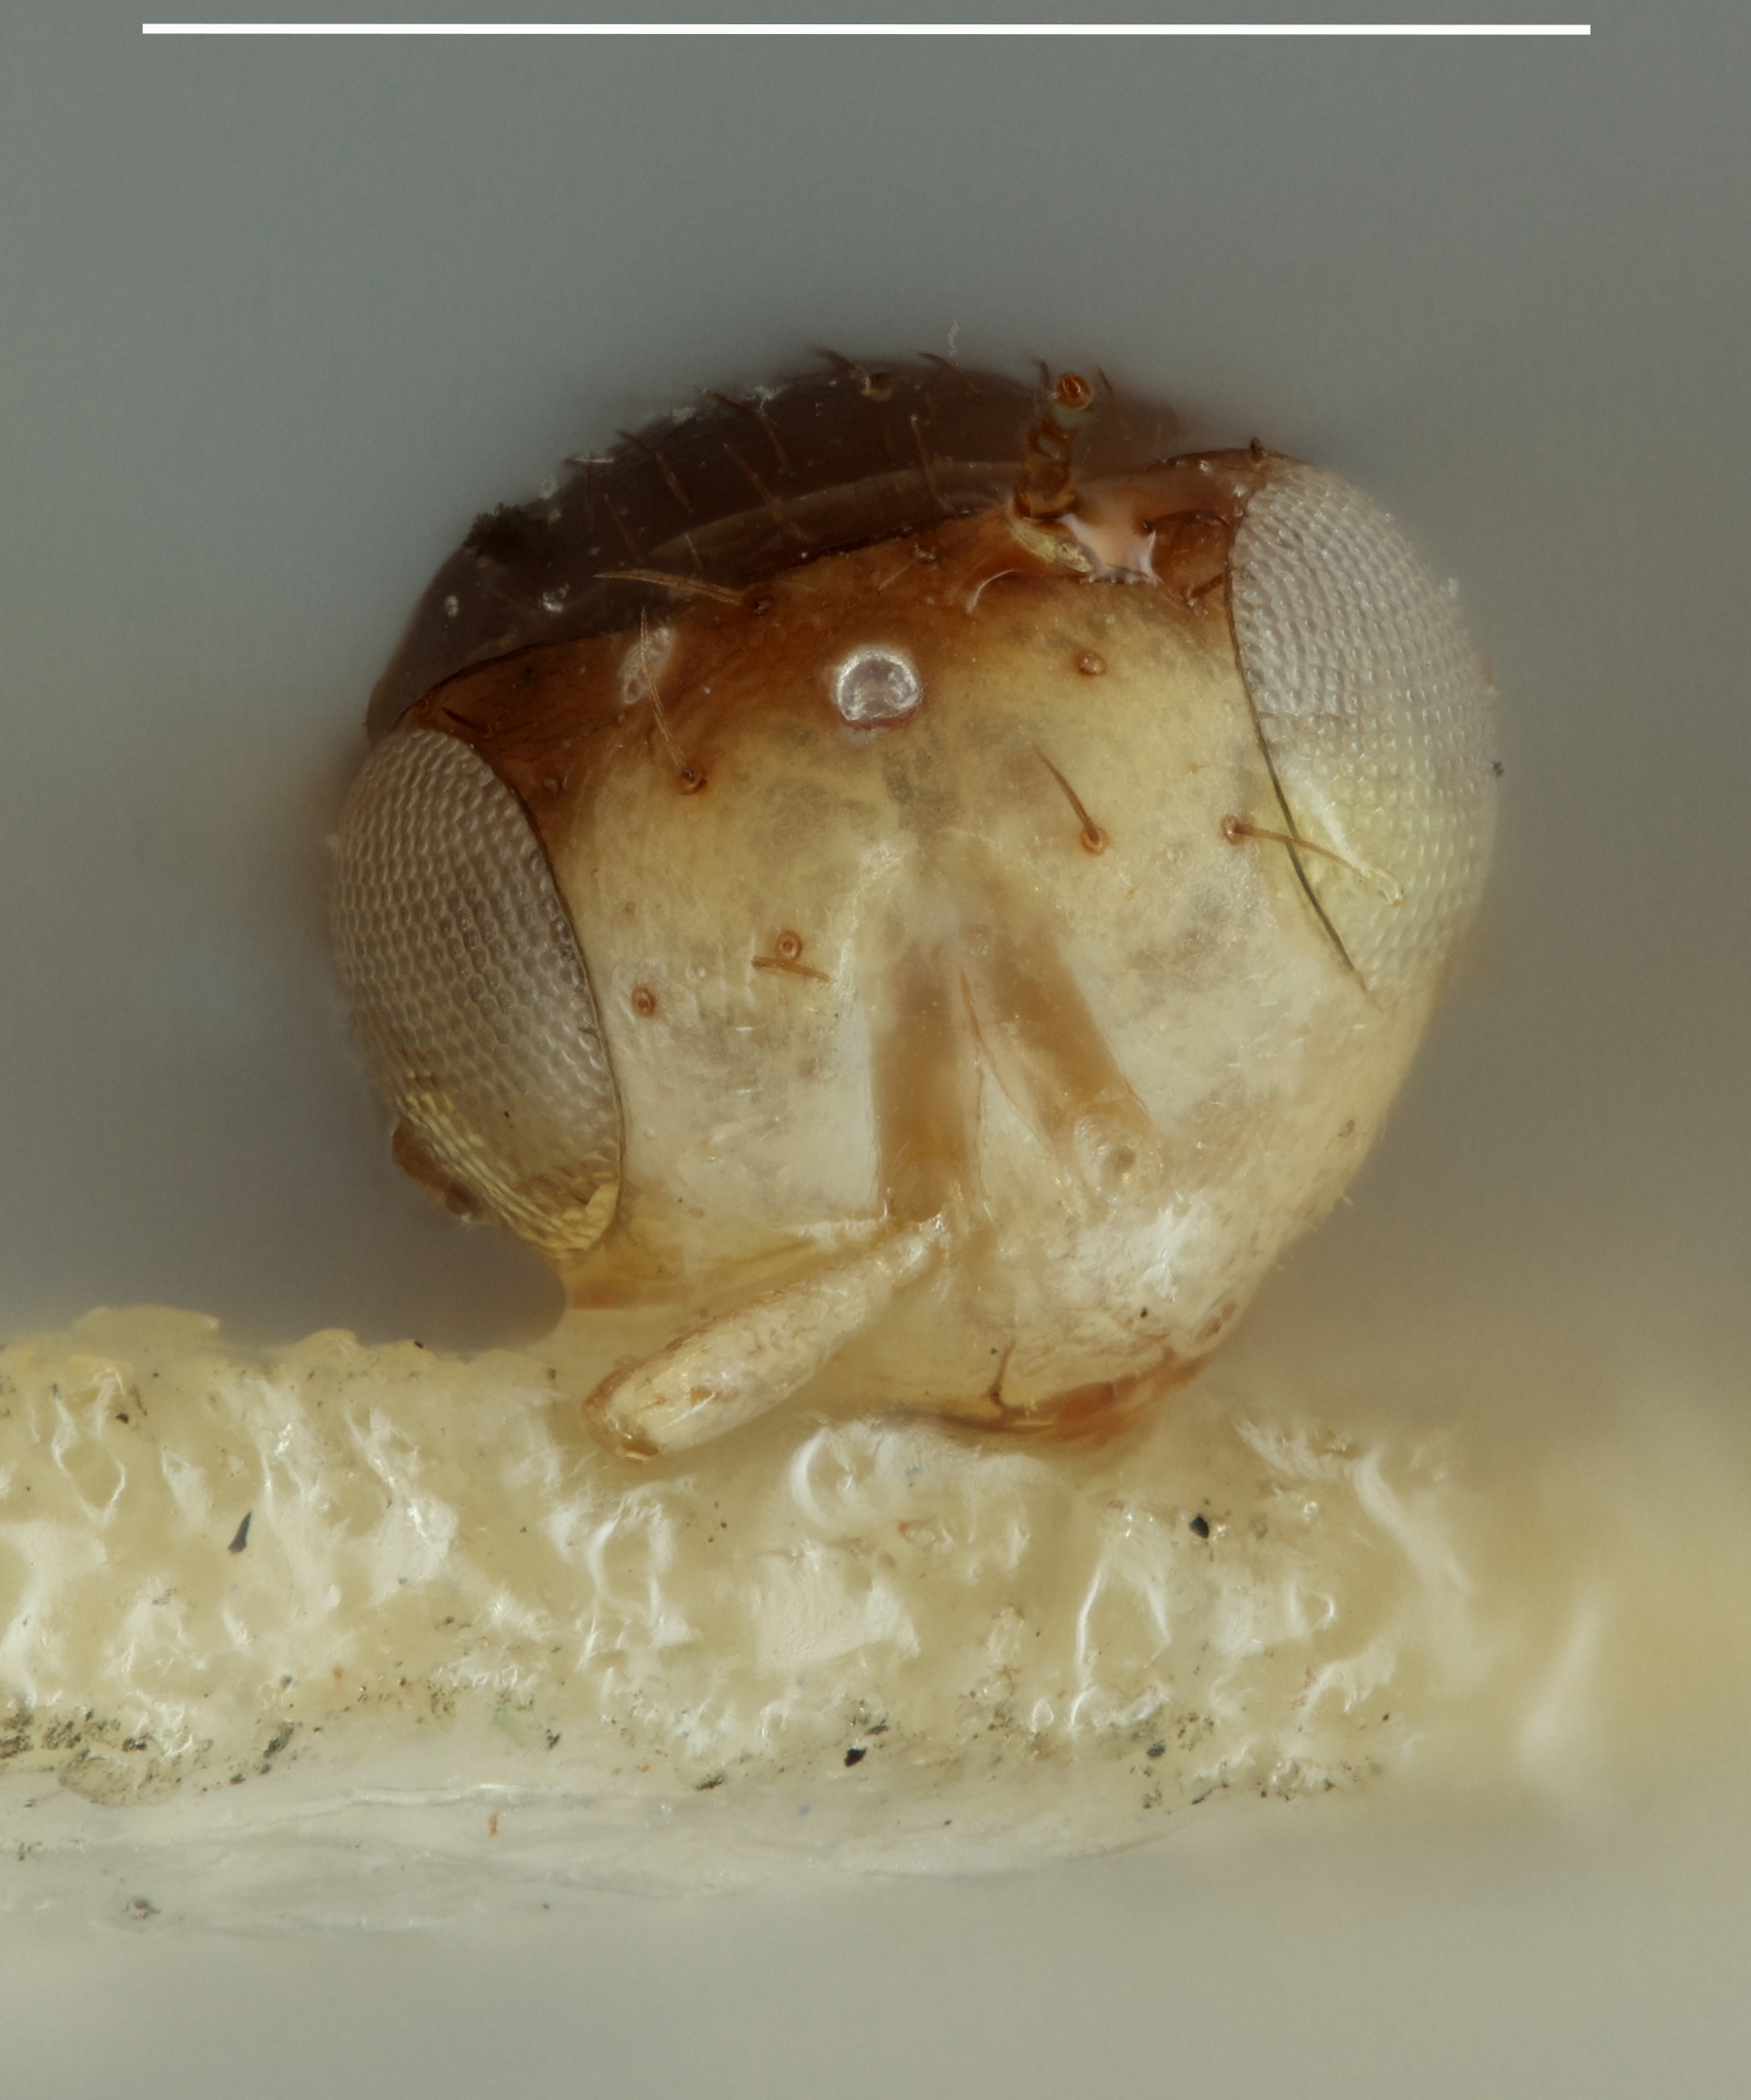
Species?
Promuscidea unifasciativentris
